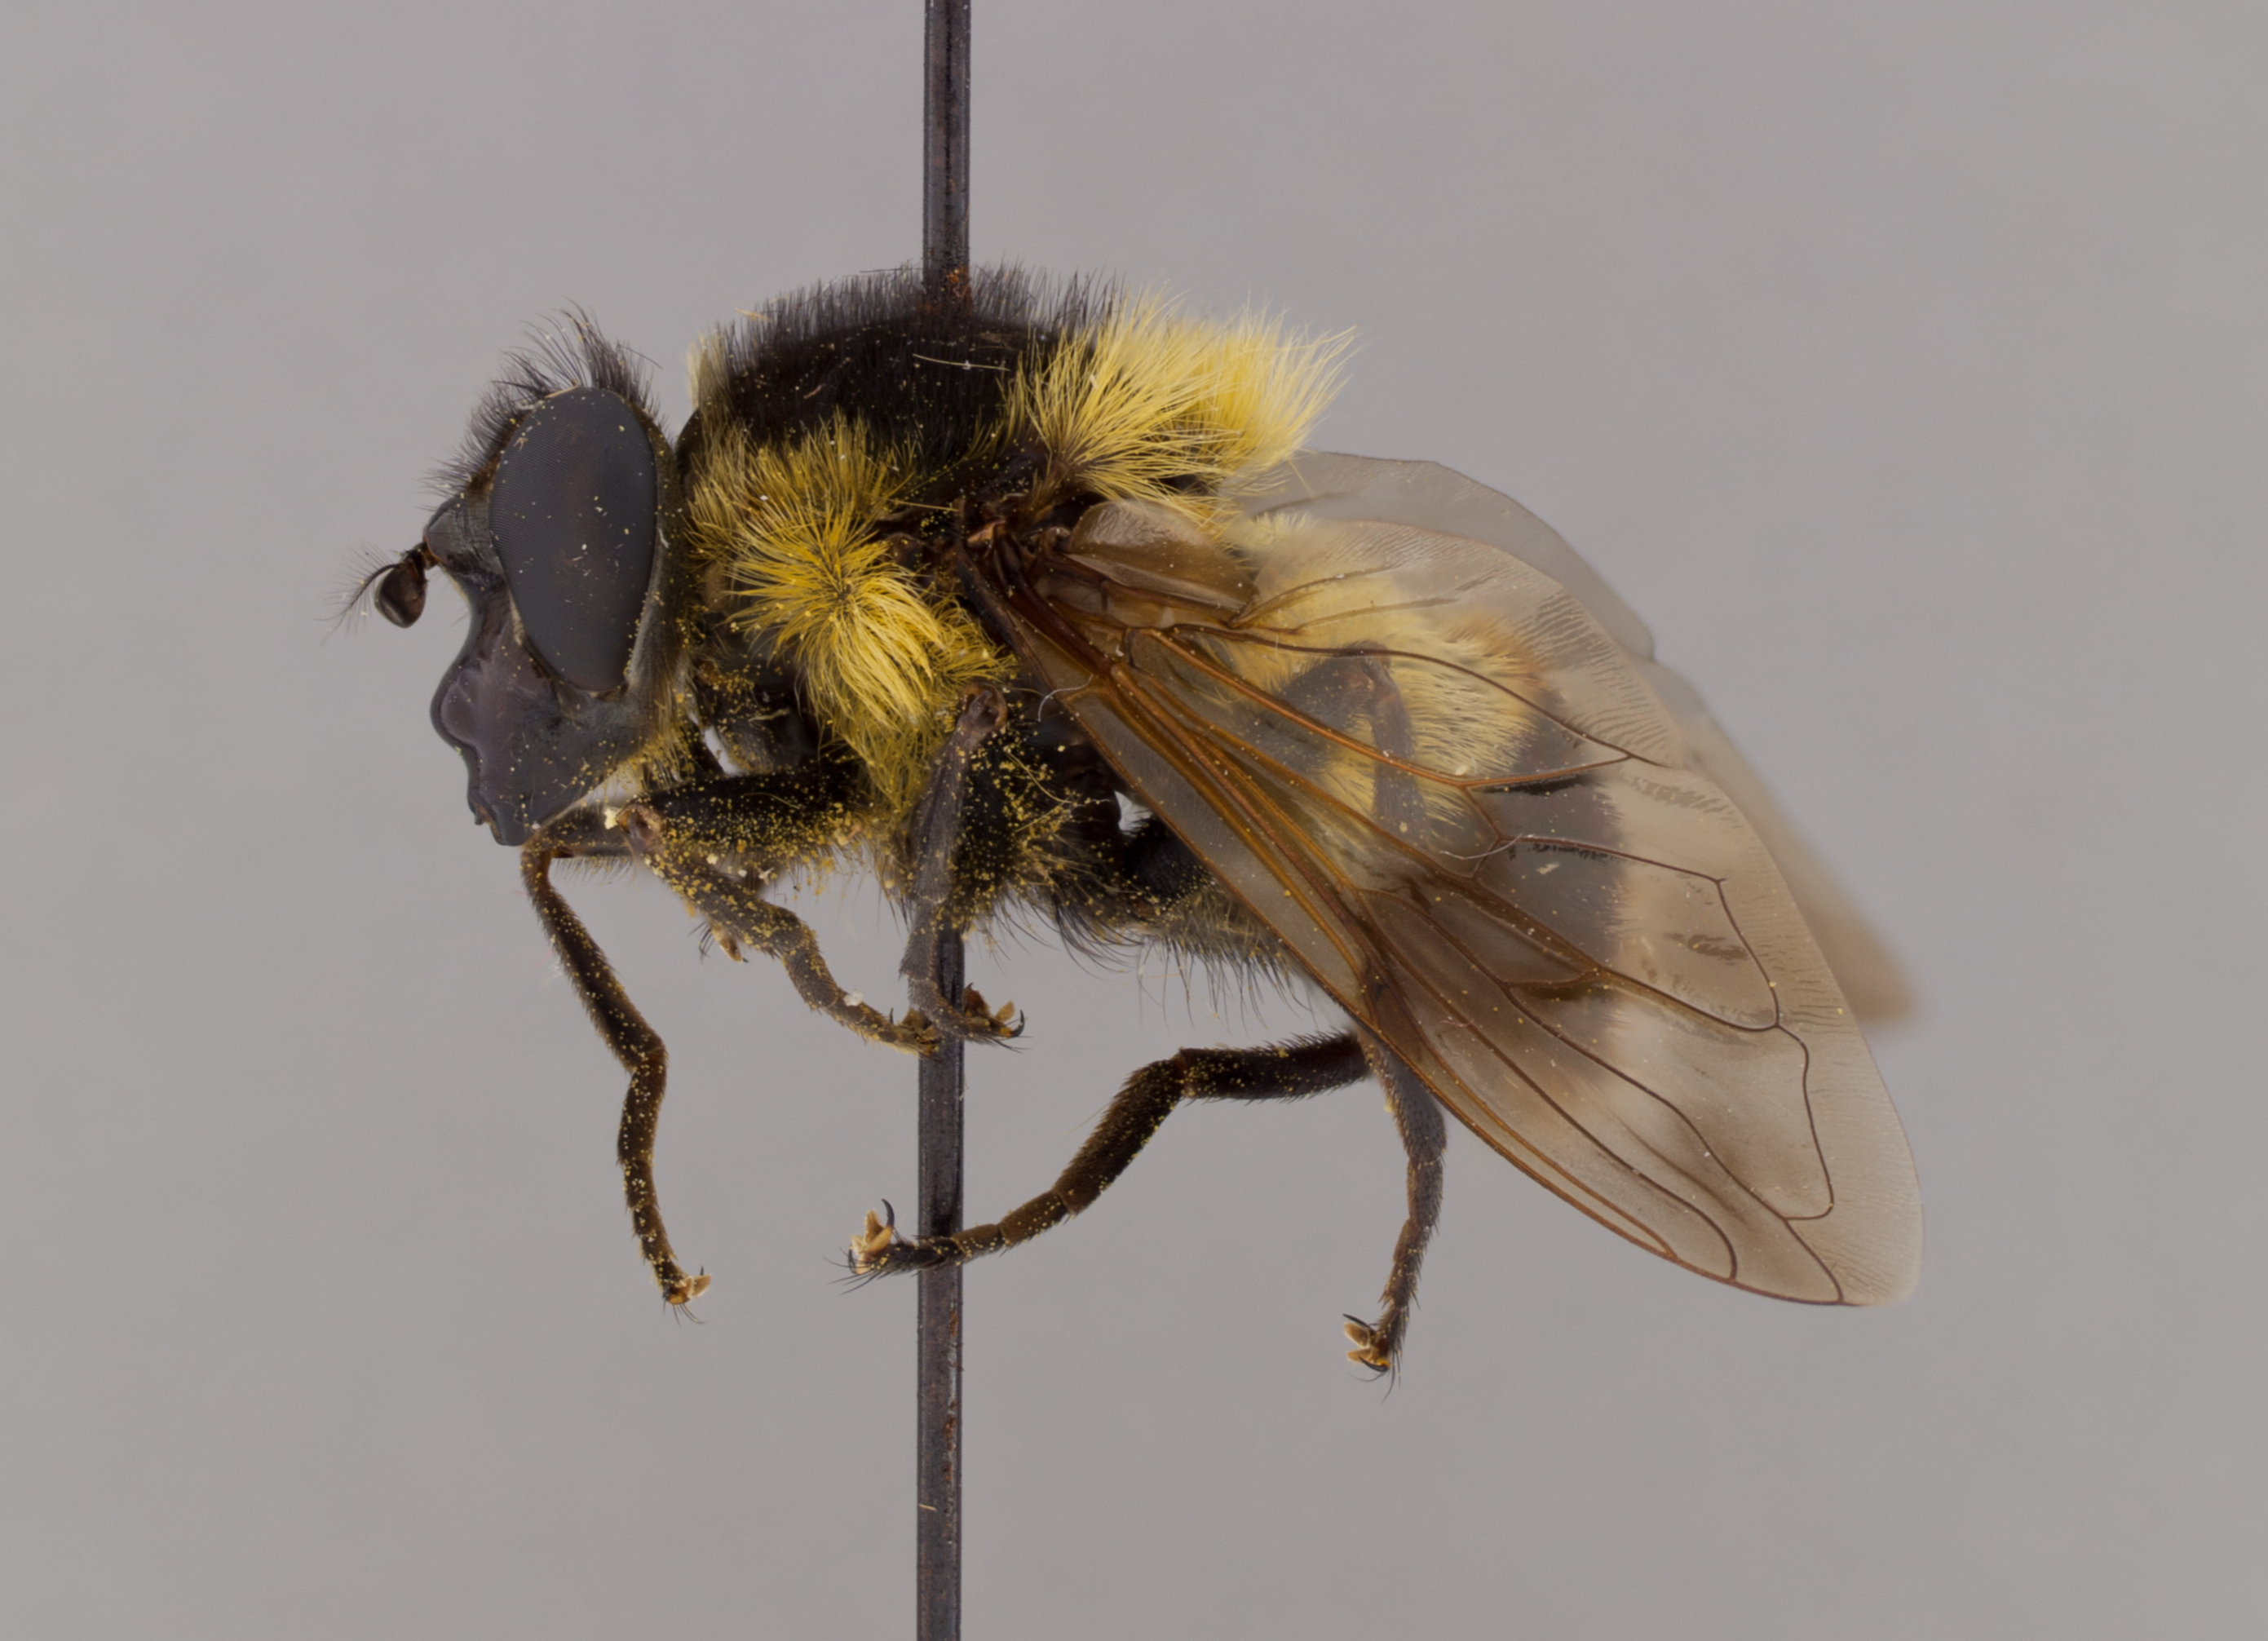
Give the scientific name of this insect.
Sericomyia fairmanorum
